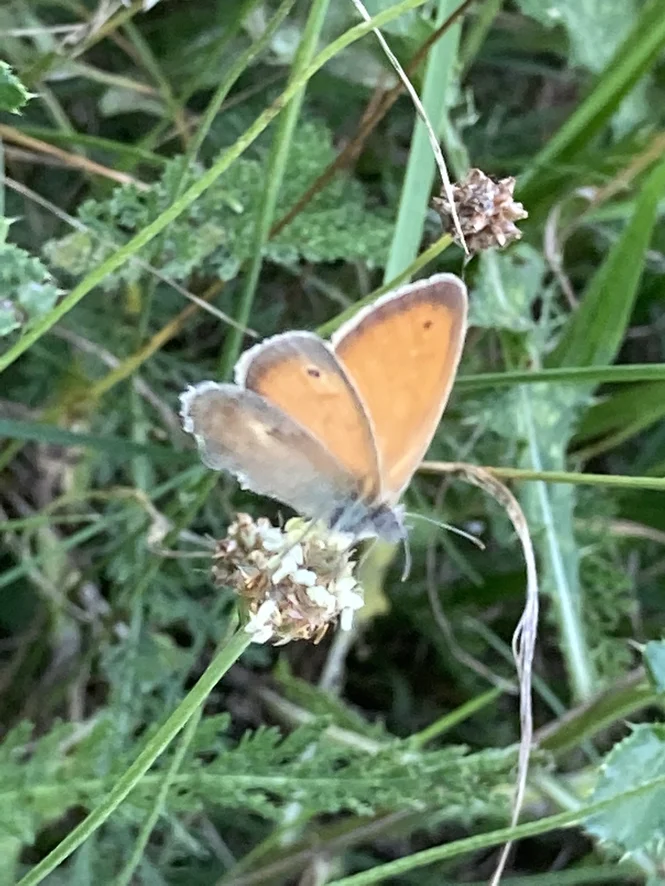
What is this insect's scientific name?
Coenonympha pamphilus
